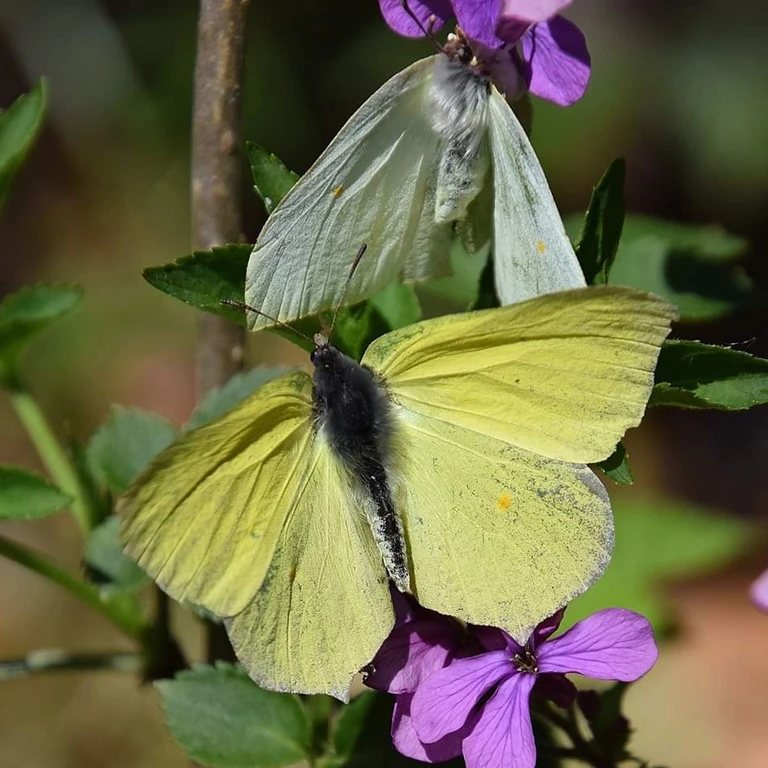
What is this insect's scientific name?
Gonepteryx rhamni
